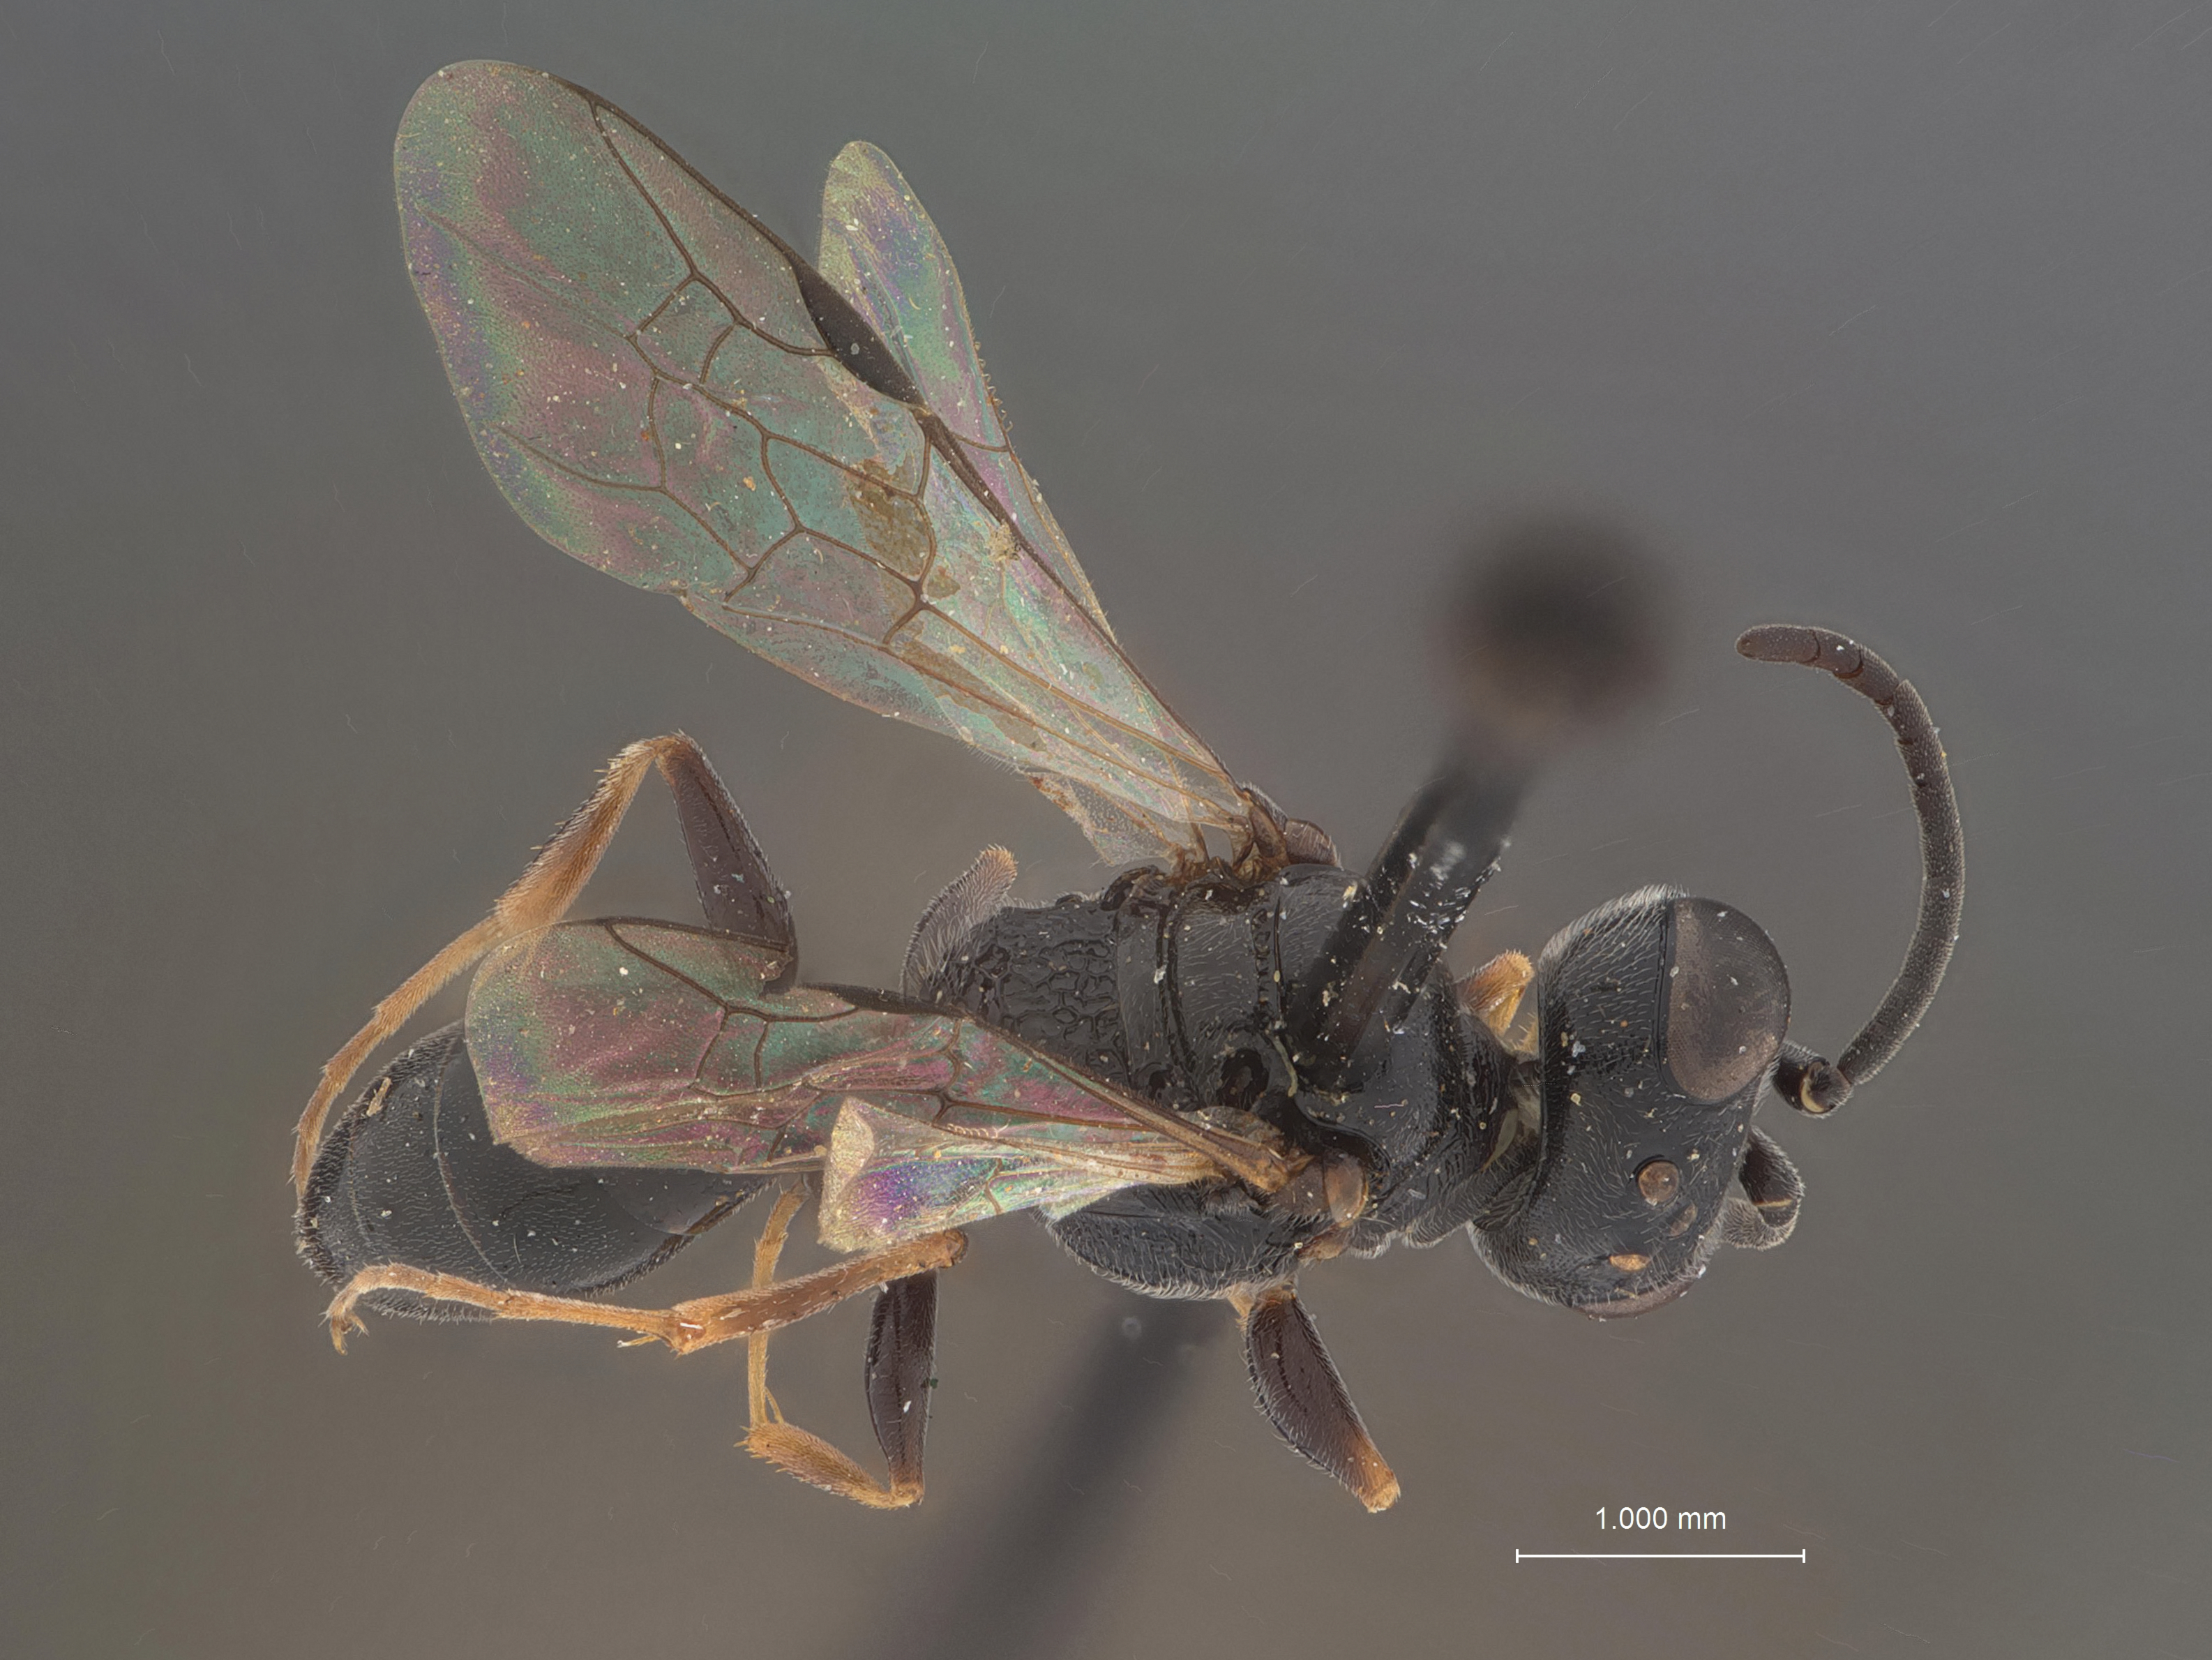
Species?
Xylocelia virginiana
